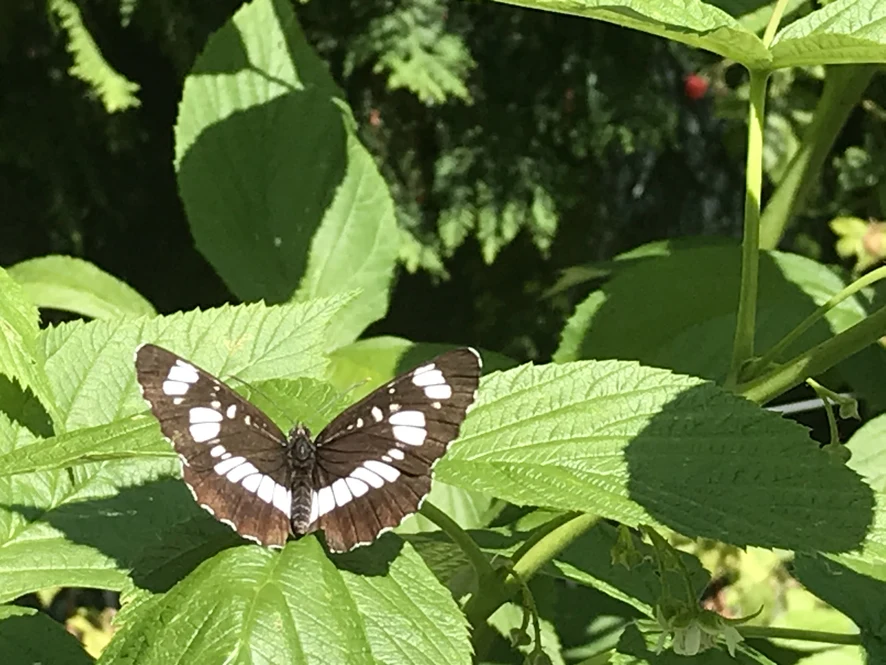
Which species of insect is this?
Neptis rivularis
